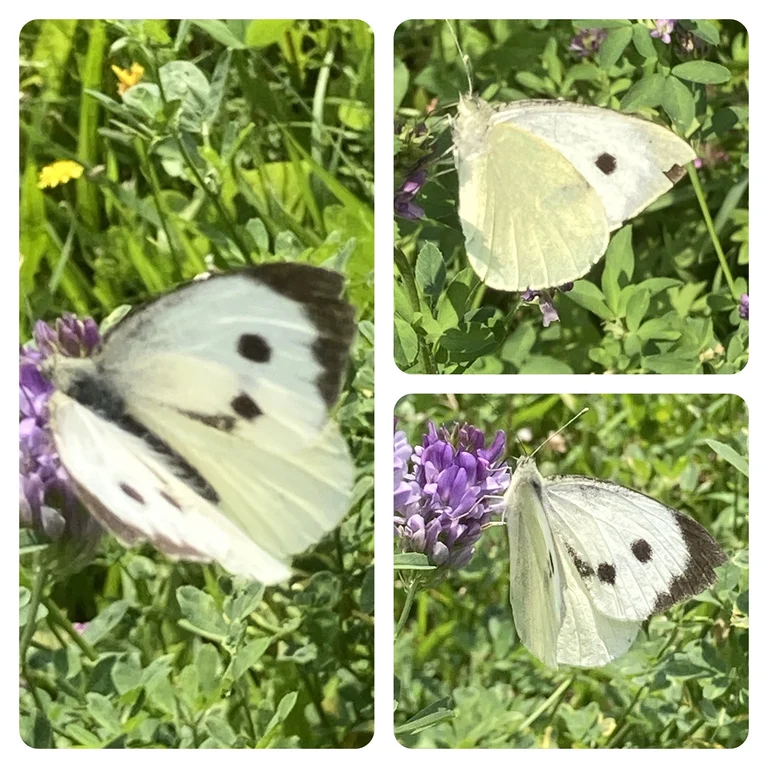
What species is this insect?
Pieris brassicae
